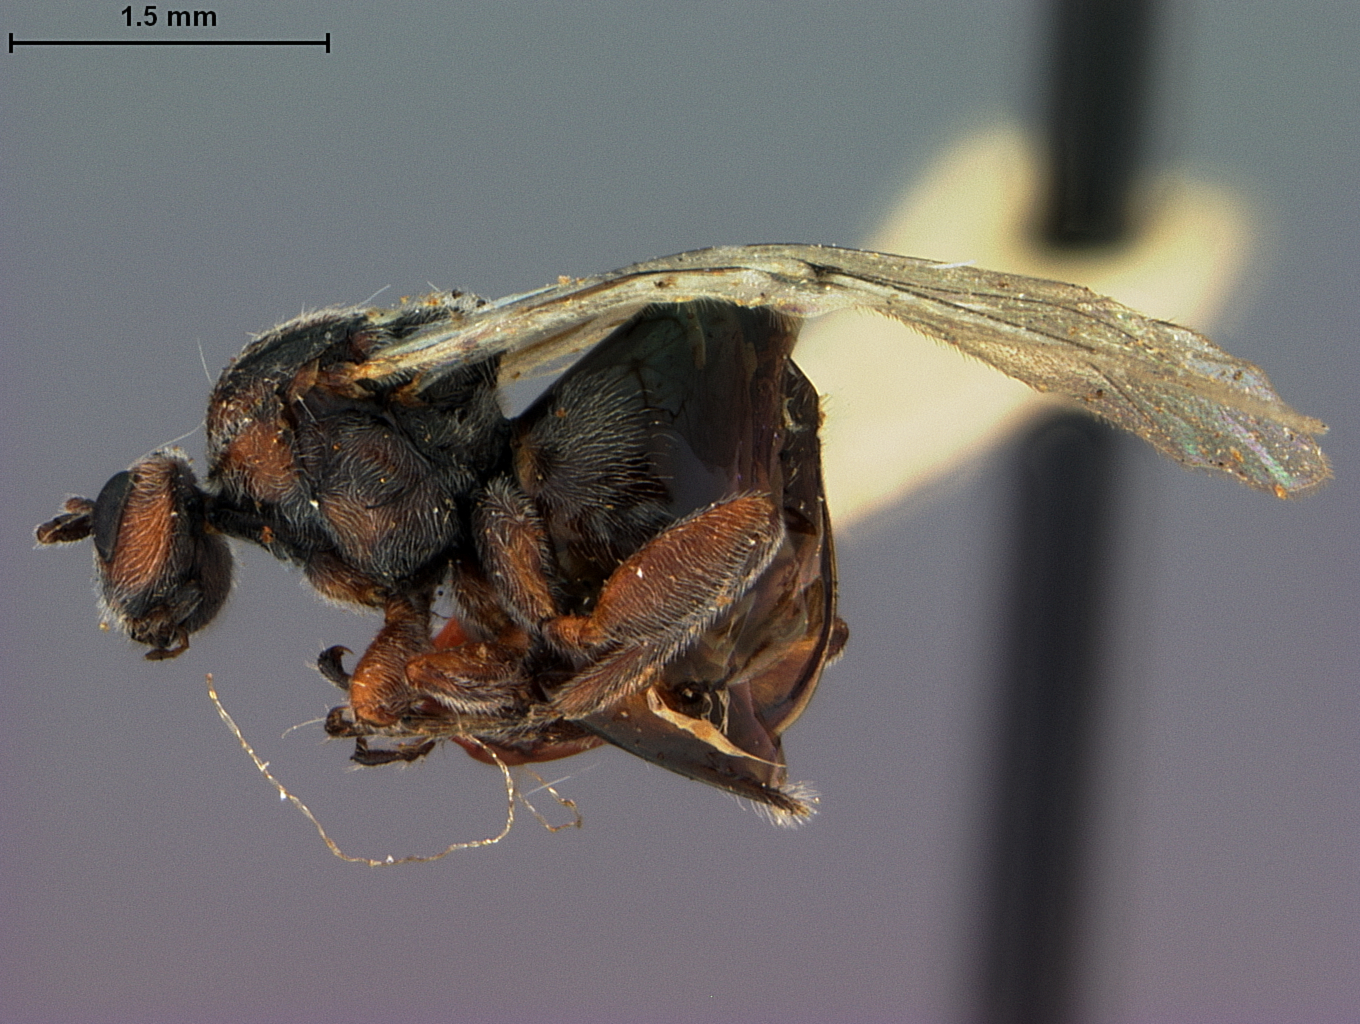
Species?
Holcaspis colorado
